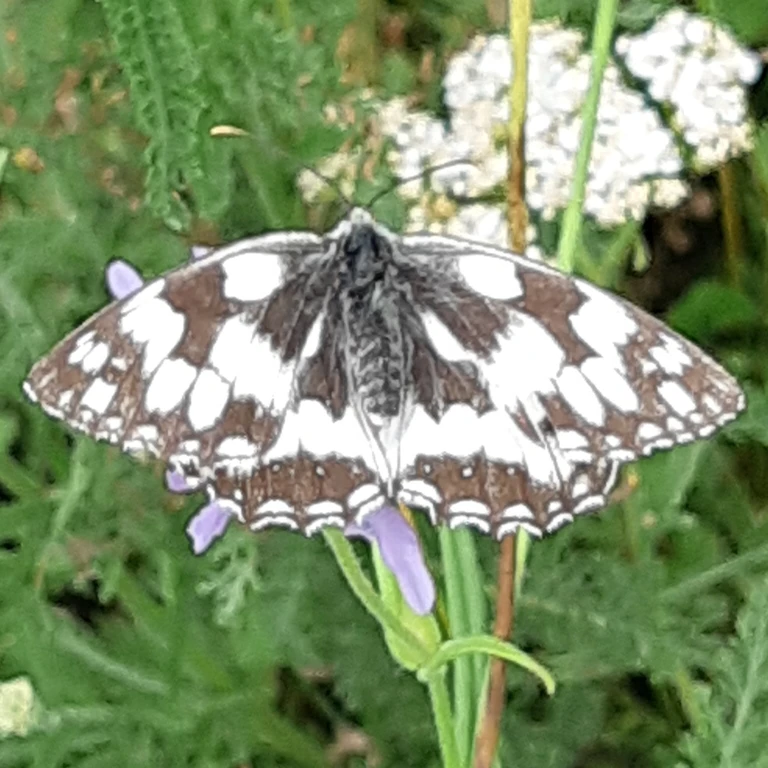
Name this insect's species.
Melanargia galathea
